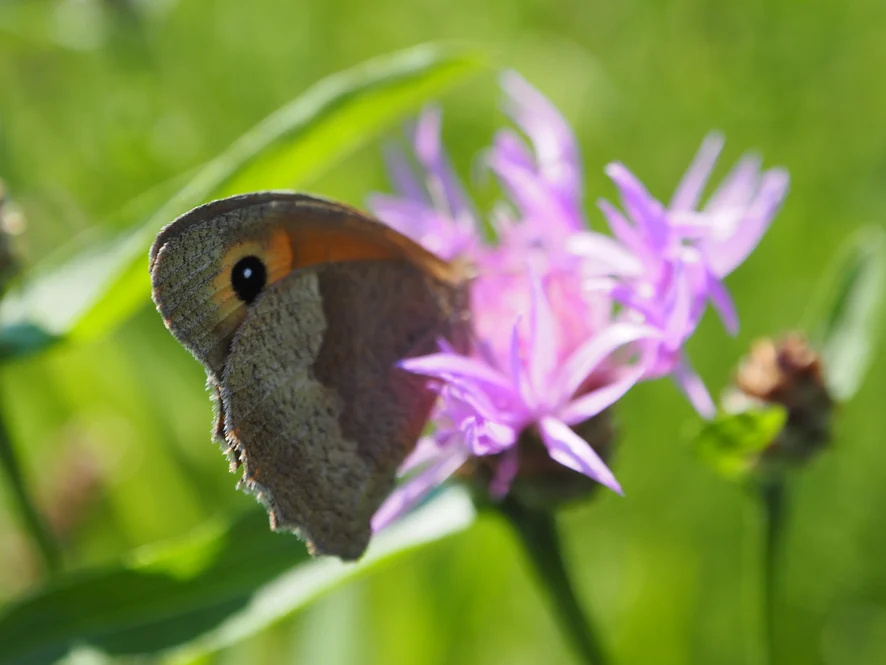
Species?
Maniola jurtina
